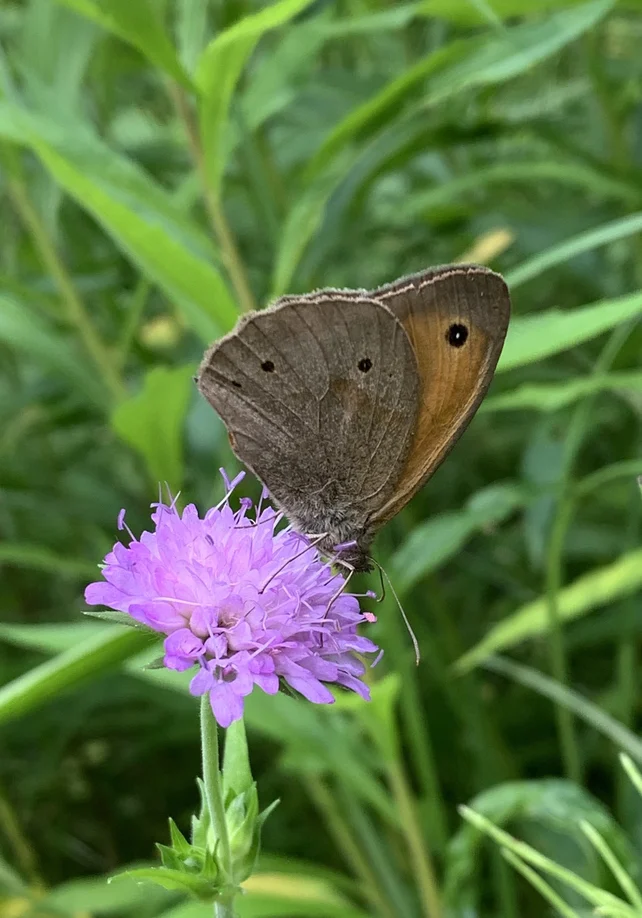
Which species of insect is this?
Maniola jurtina
